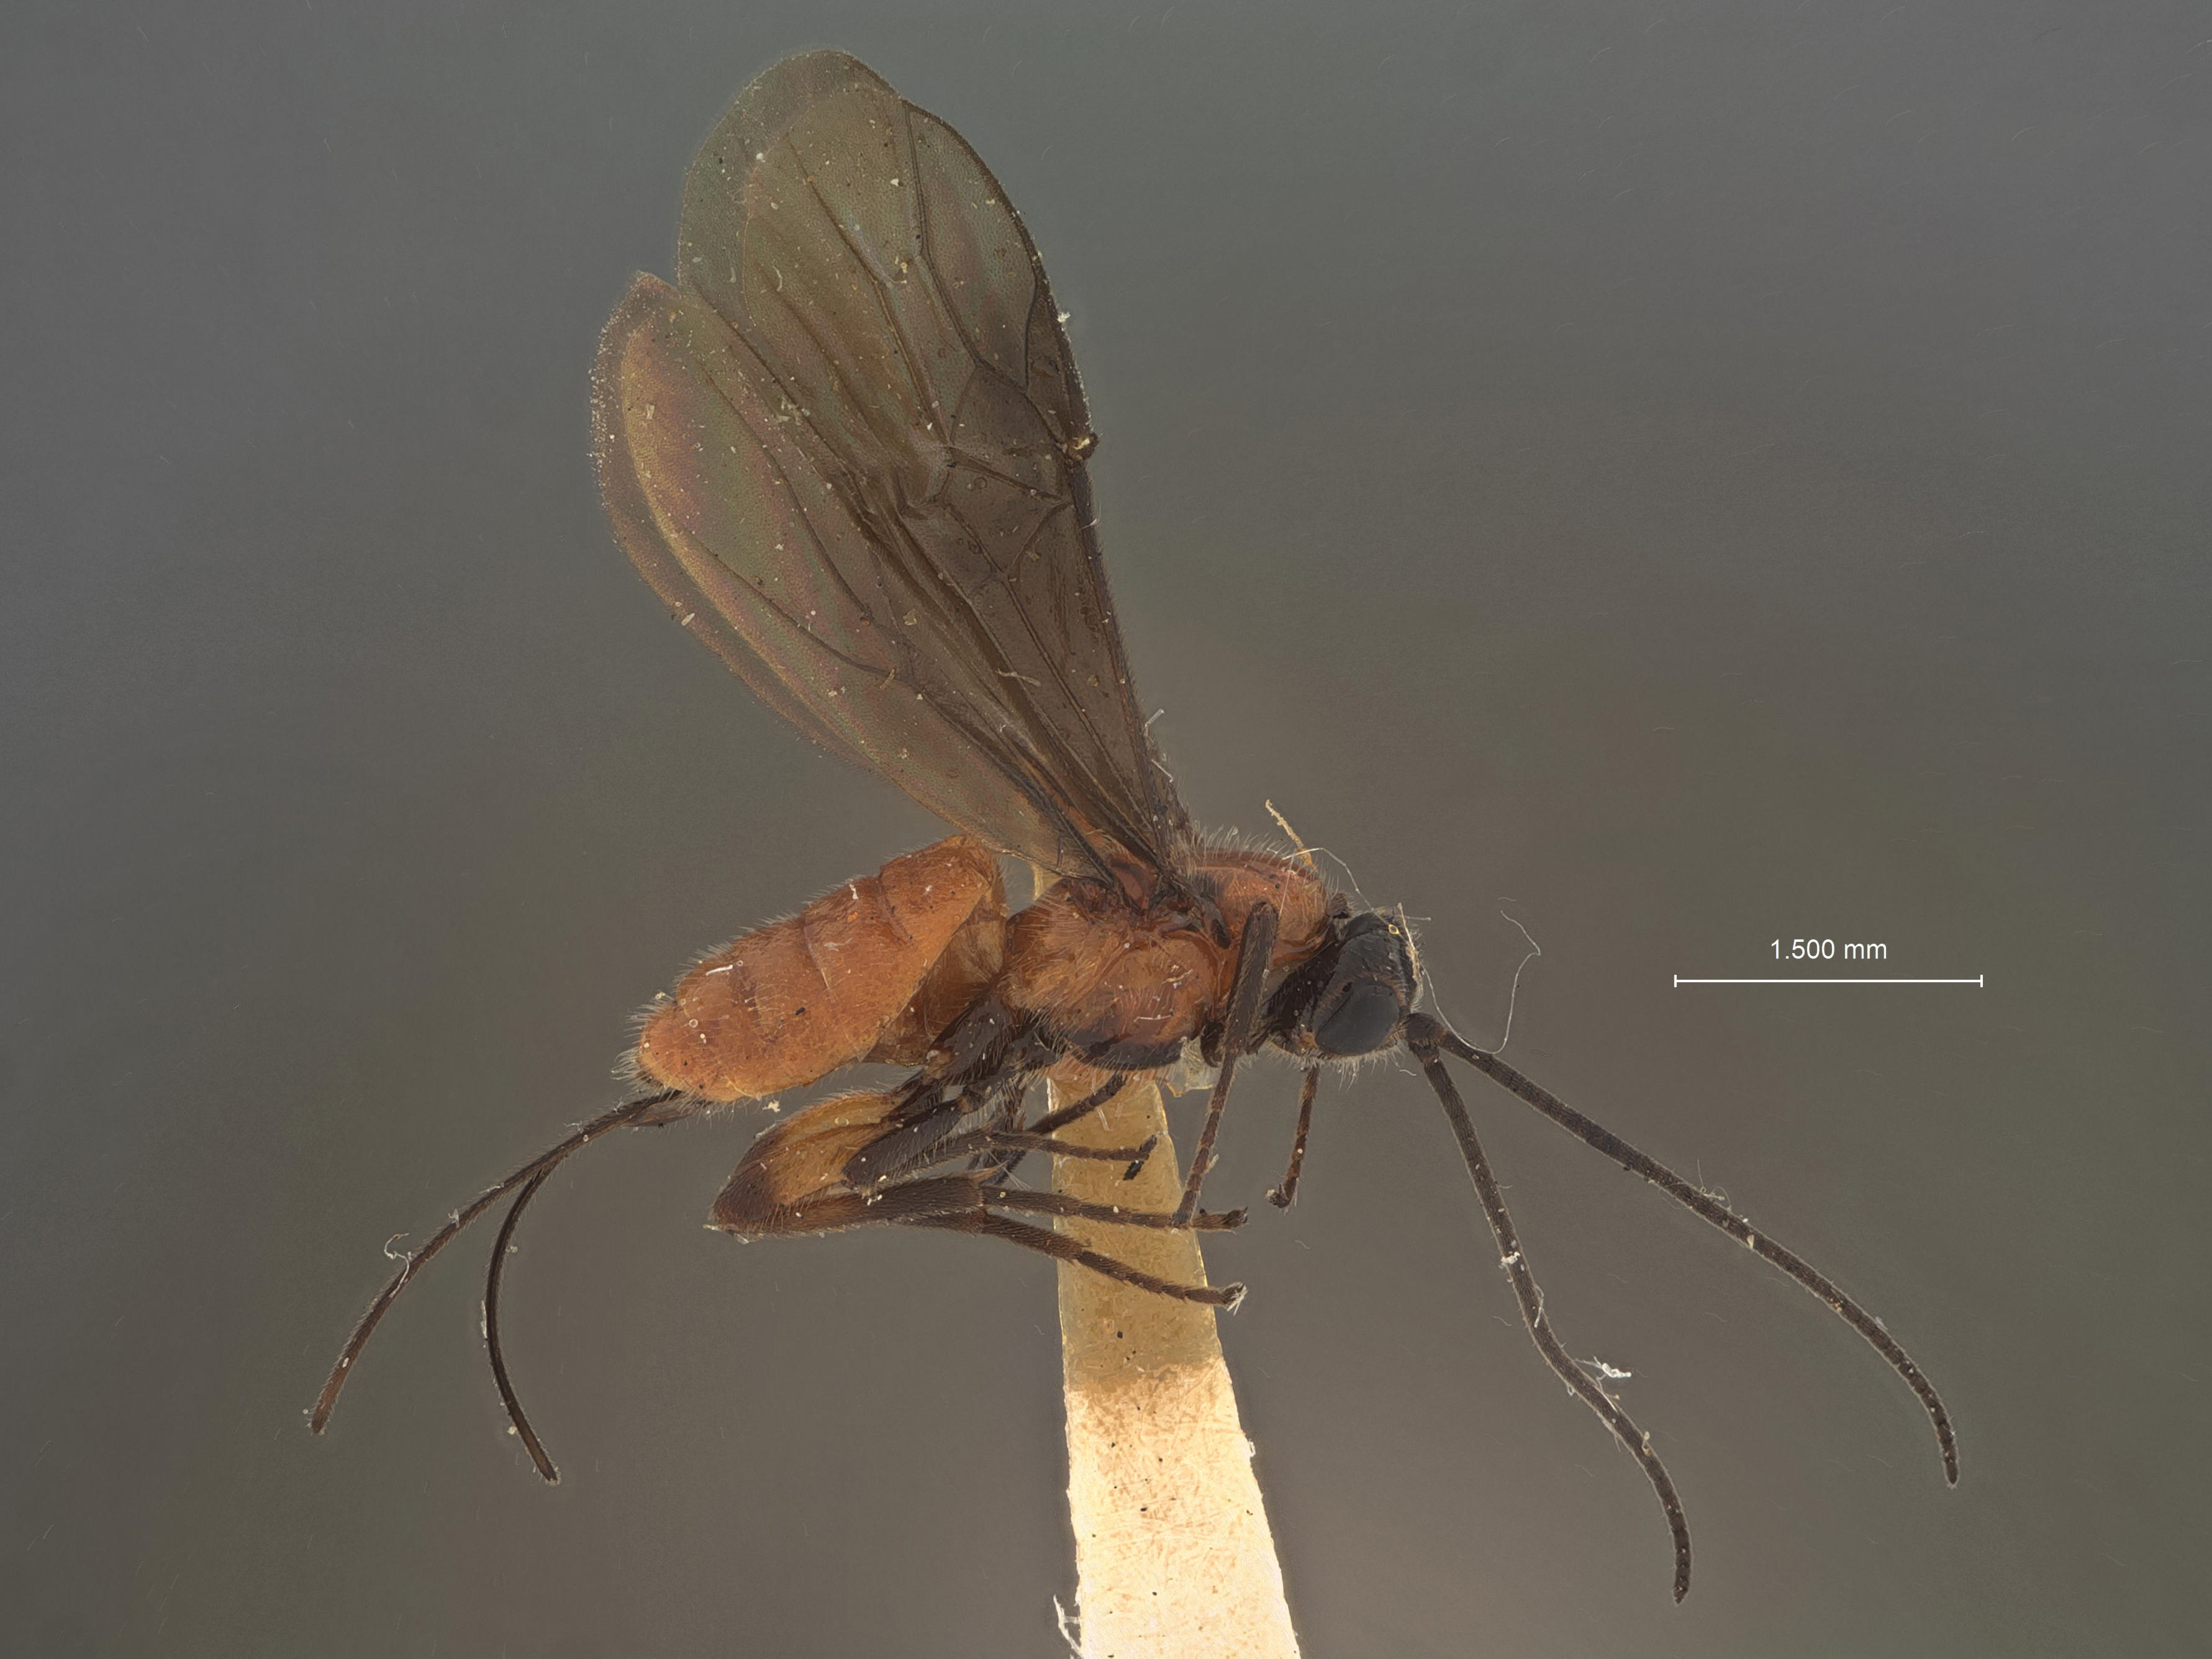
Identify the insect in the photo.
Microbracon helianthi
